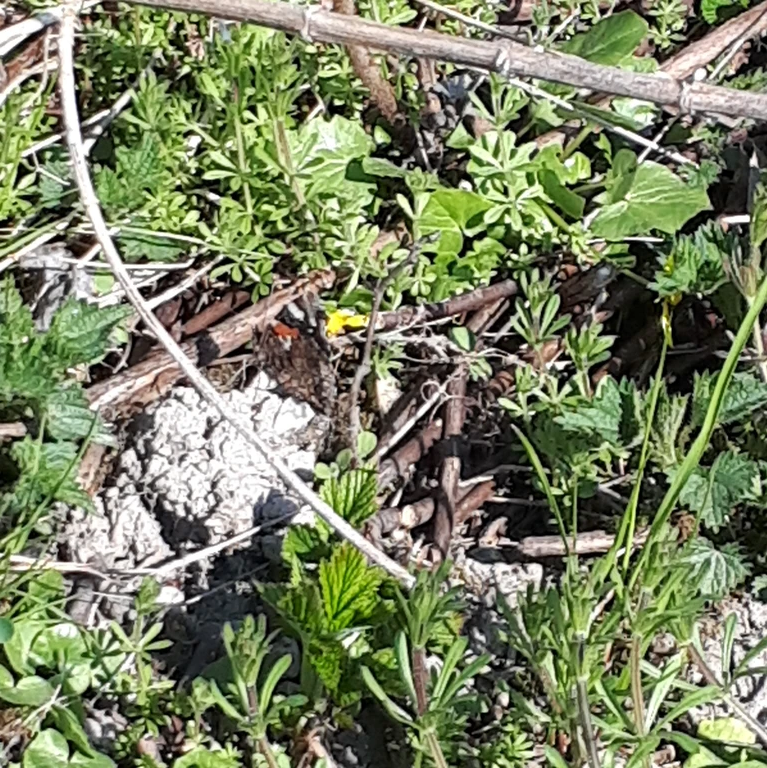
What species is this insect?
Vanessa atalanta
